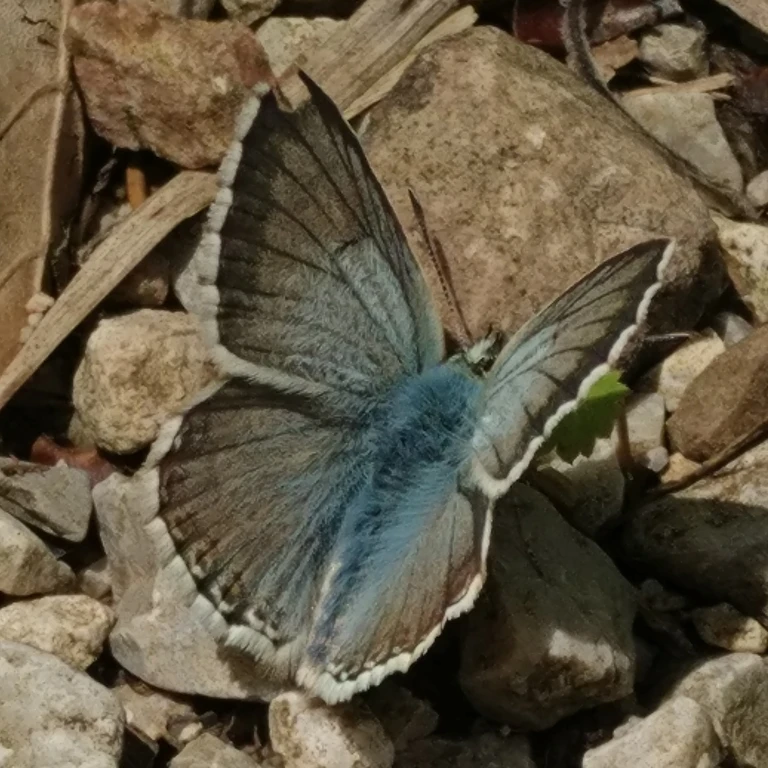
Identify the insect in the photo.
Lysandra coridon
